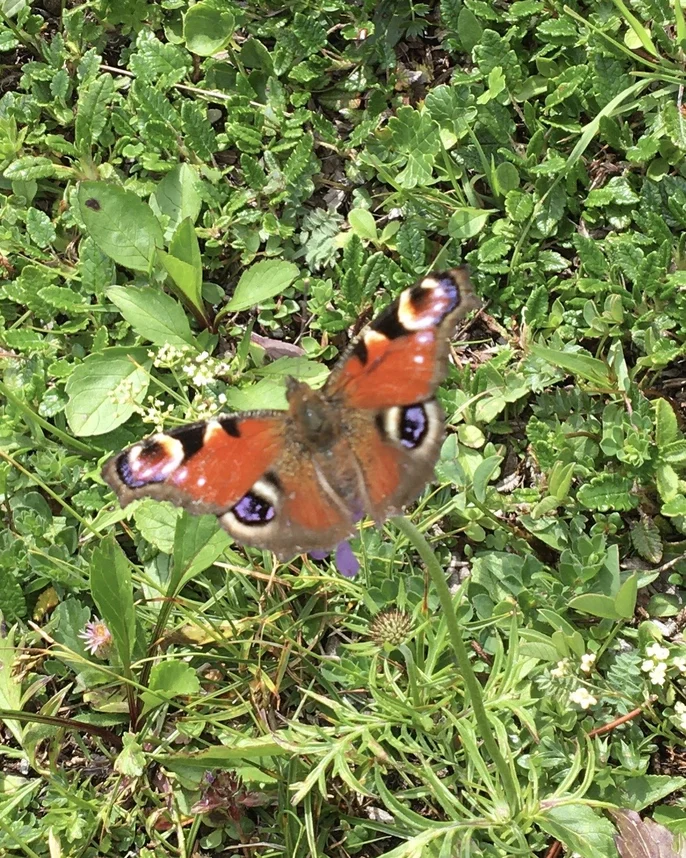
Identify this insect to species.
Aglais io
